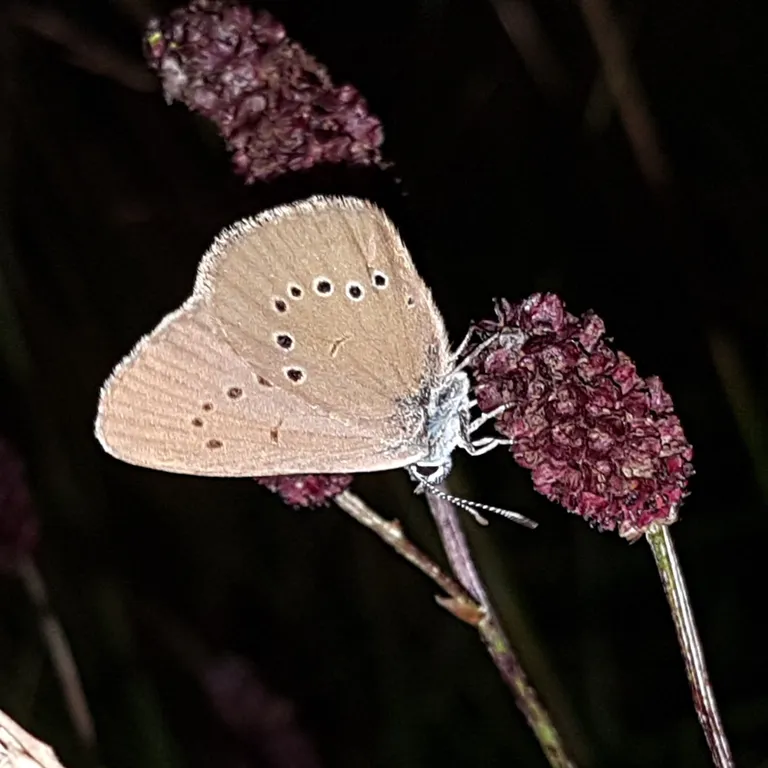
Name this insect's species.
Phengaris nausithous (also Maculinea nausithous)
